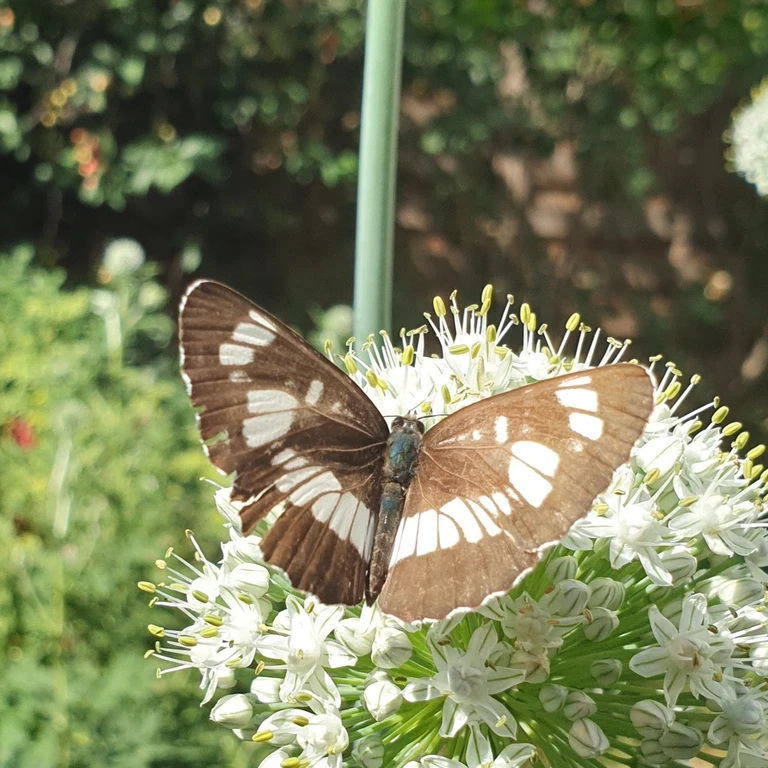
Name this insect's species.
Neptis rivularis
